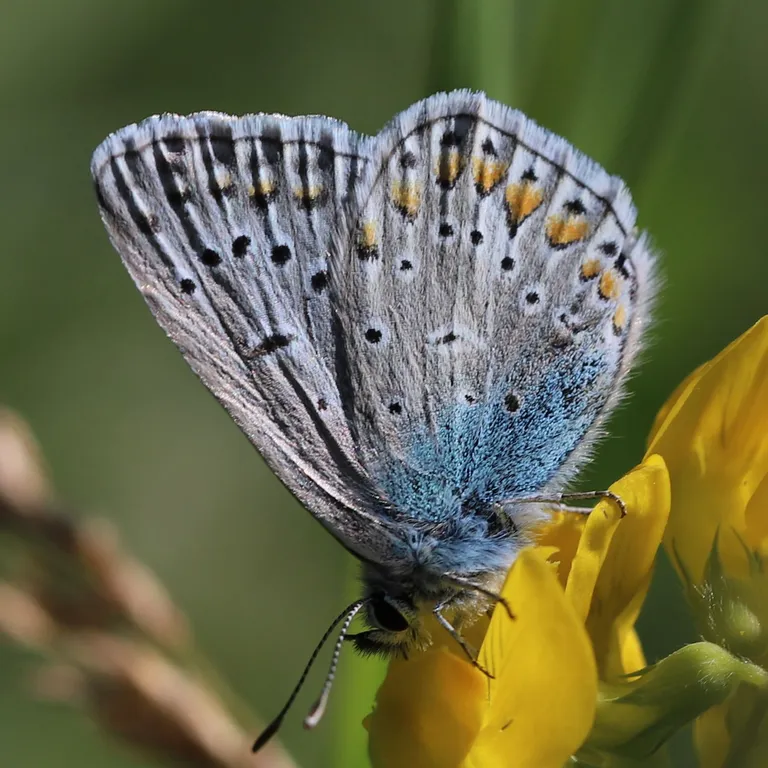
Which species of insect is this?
Polyommatus icarus
